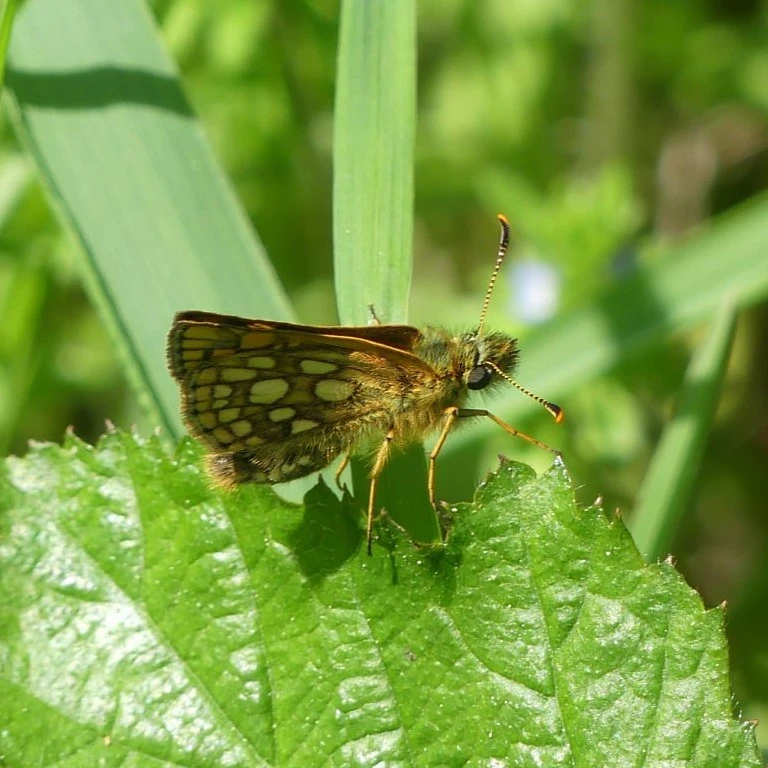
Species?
Carterocephalus palaemon
